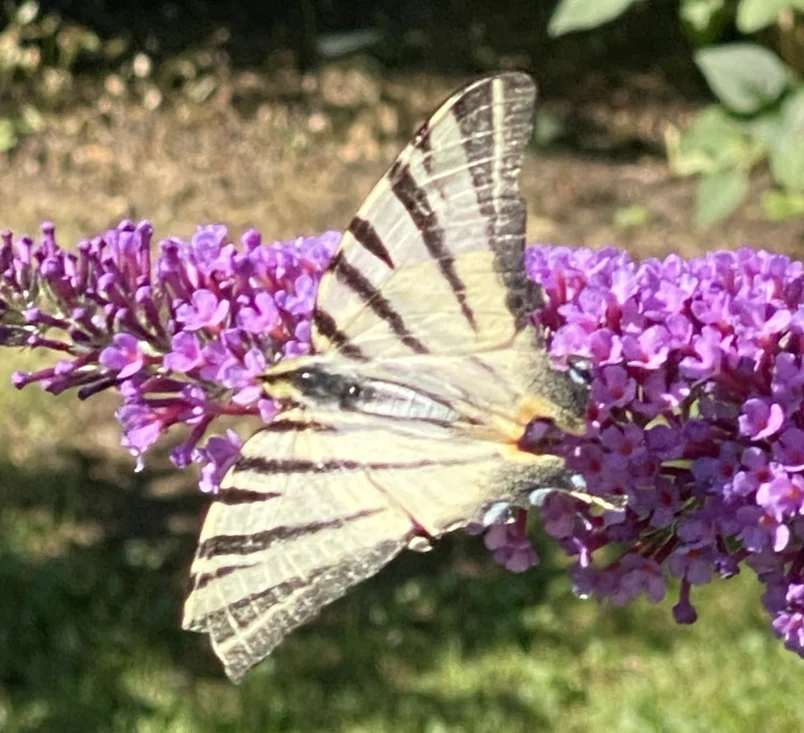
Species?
Iphiclides podalirius
